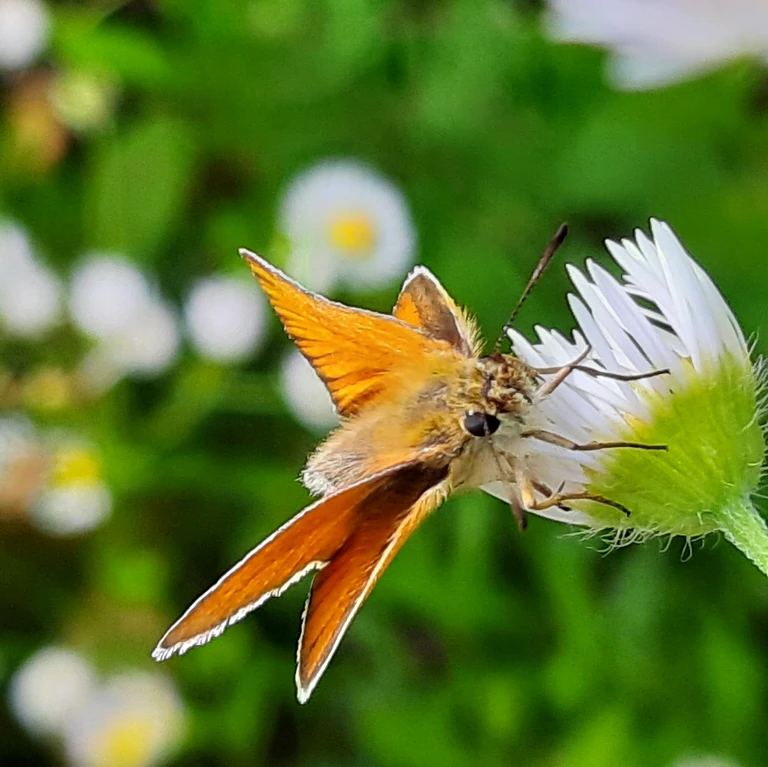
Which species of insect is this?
Thymelicus lineola
